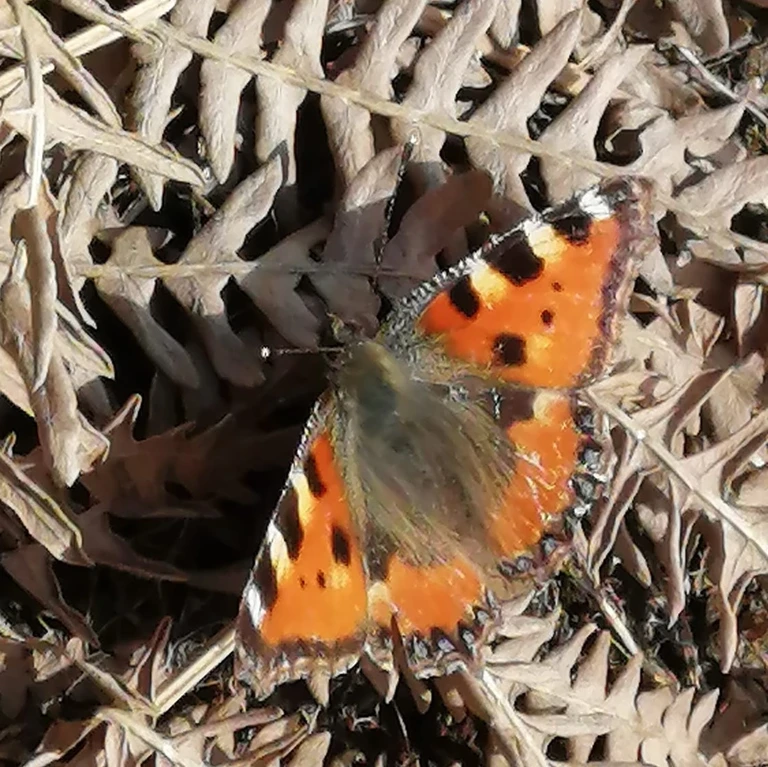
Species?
Aglais urticae
